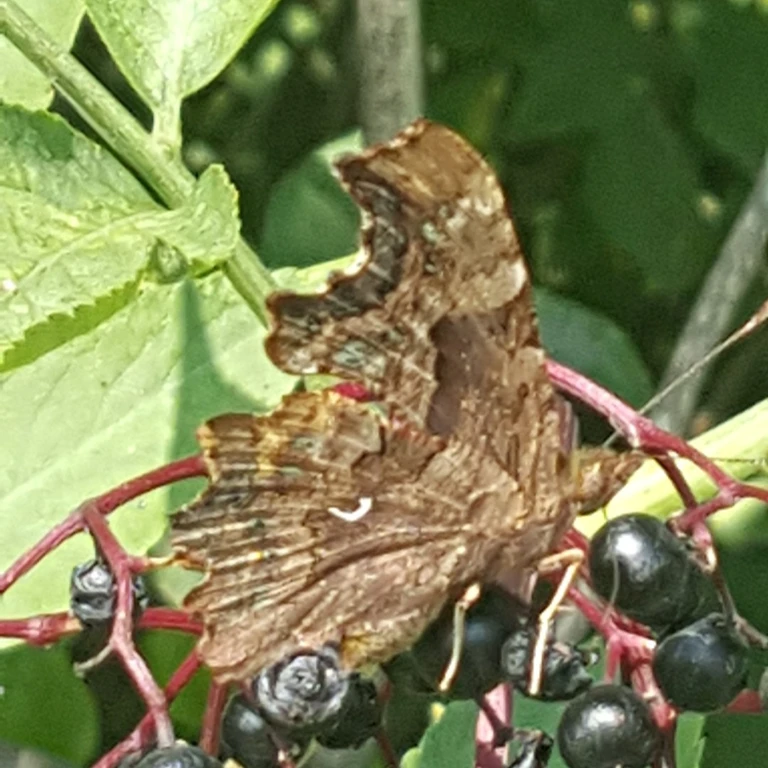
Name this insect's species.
Polygonia c-album
